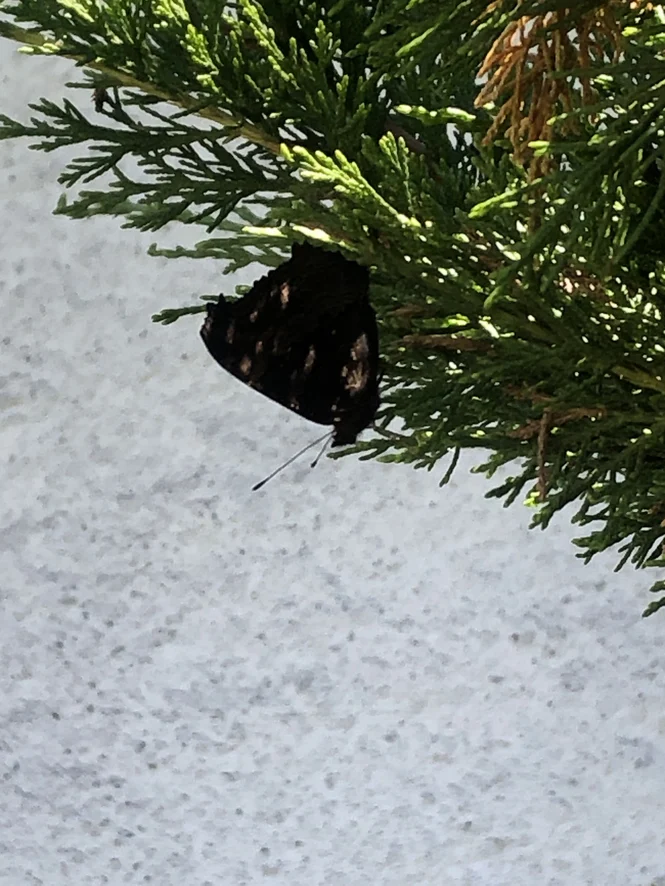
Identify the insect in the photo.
Aglais io
